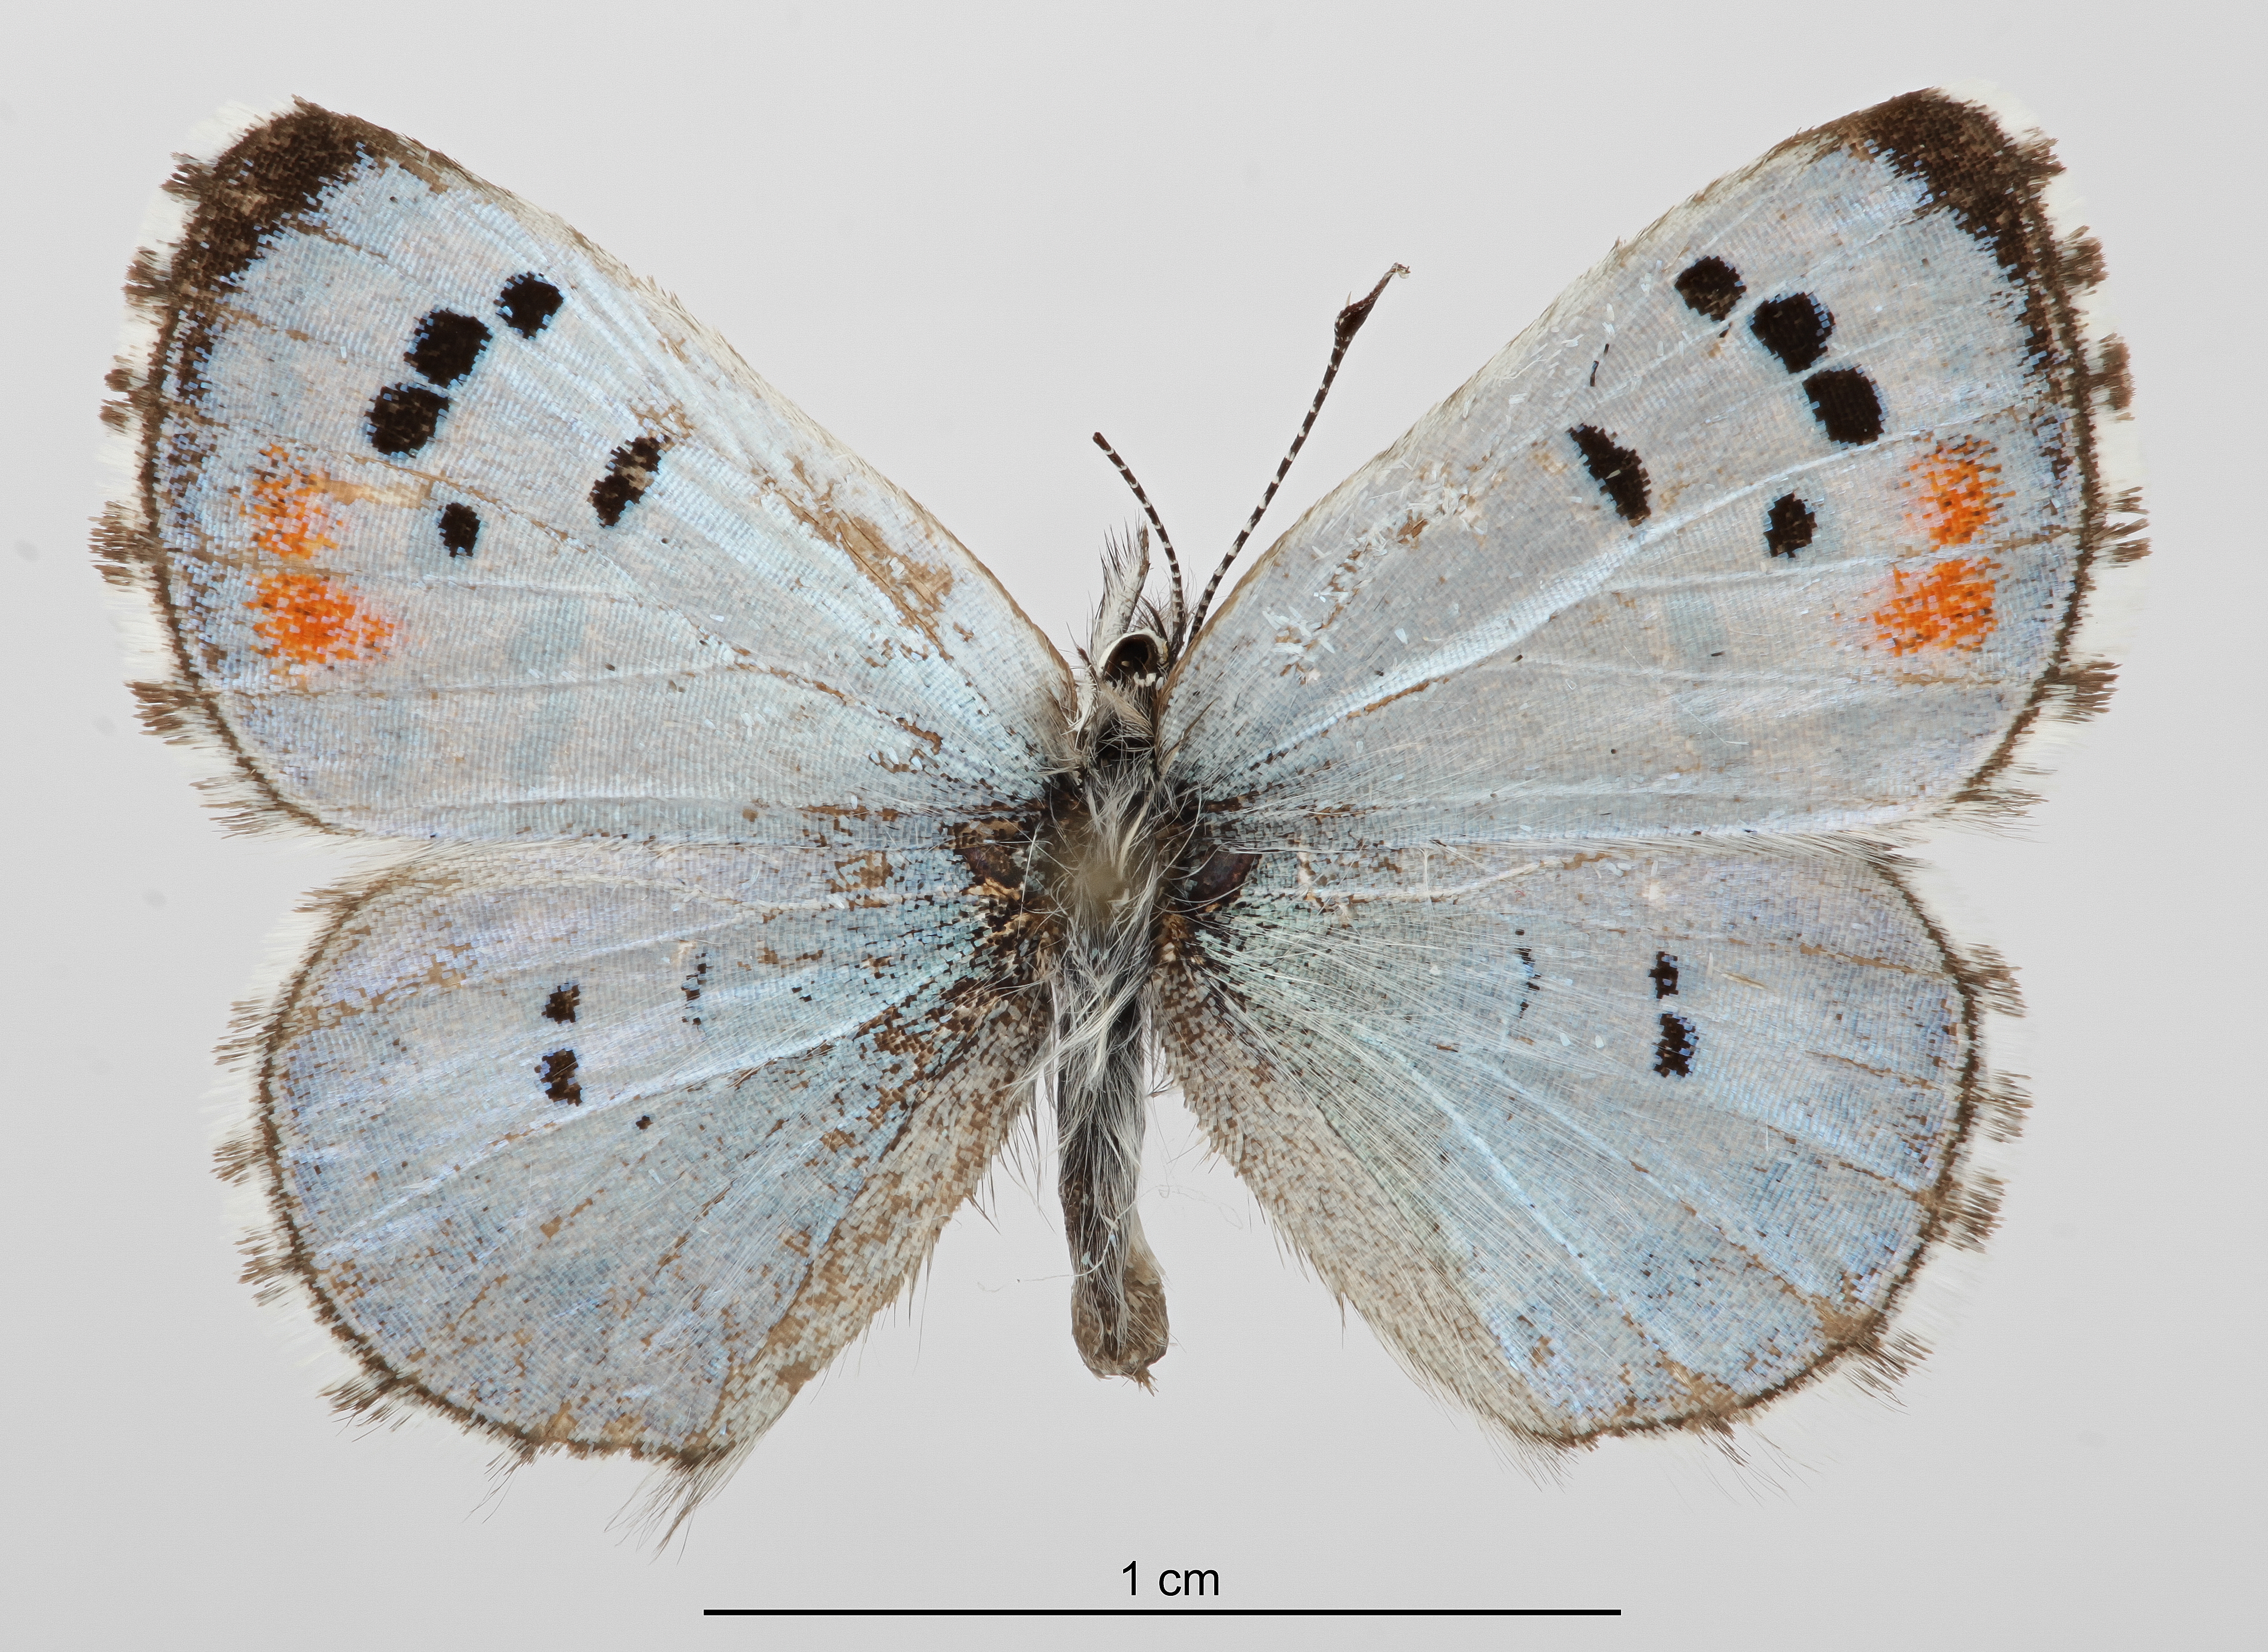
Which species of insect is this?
Philotes sonorensis
